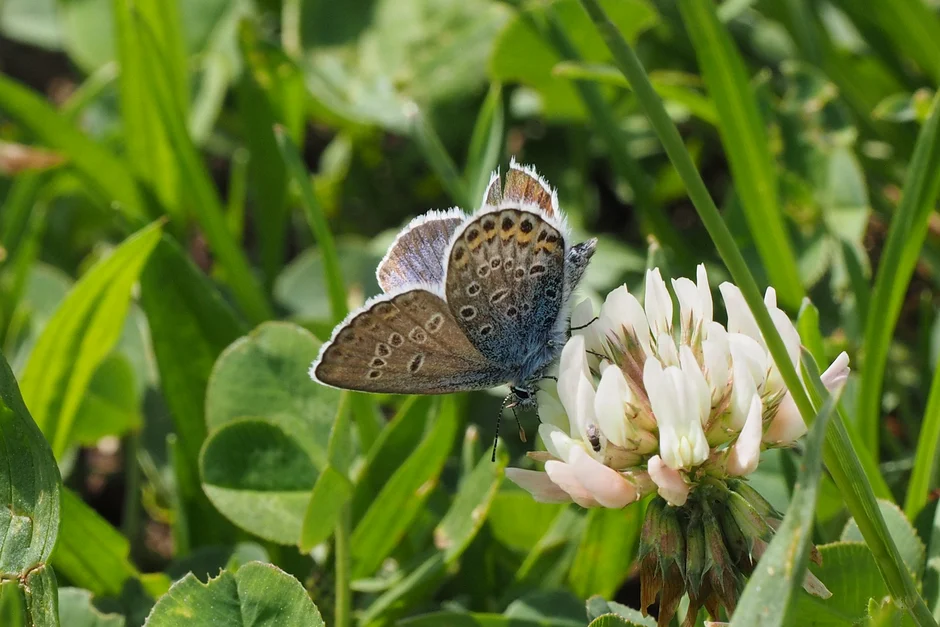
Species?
Plebejus argus
